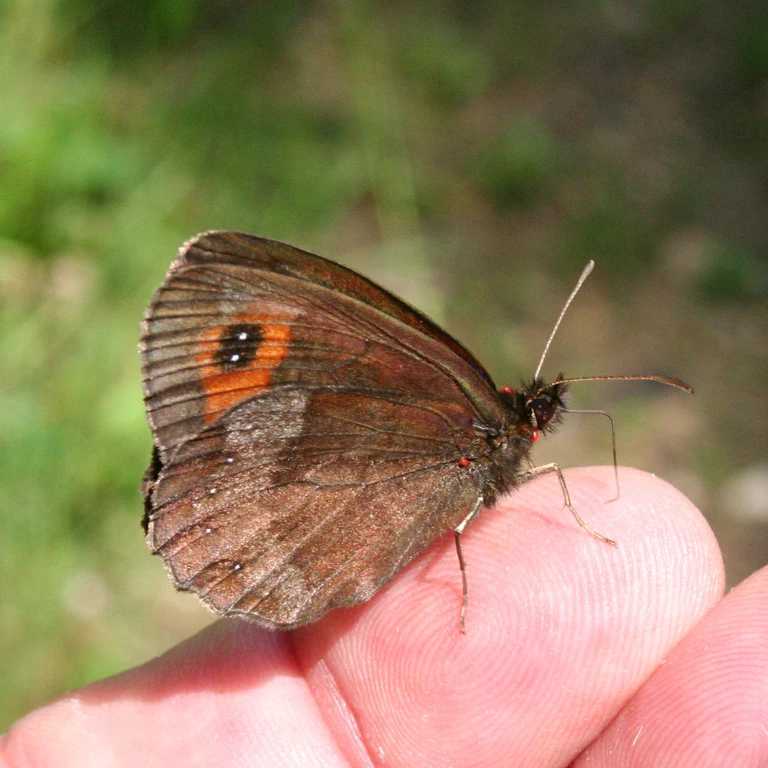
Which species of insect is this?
Erebia aethiops
